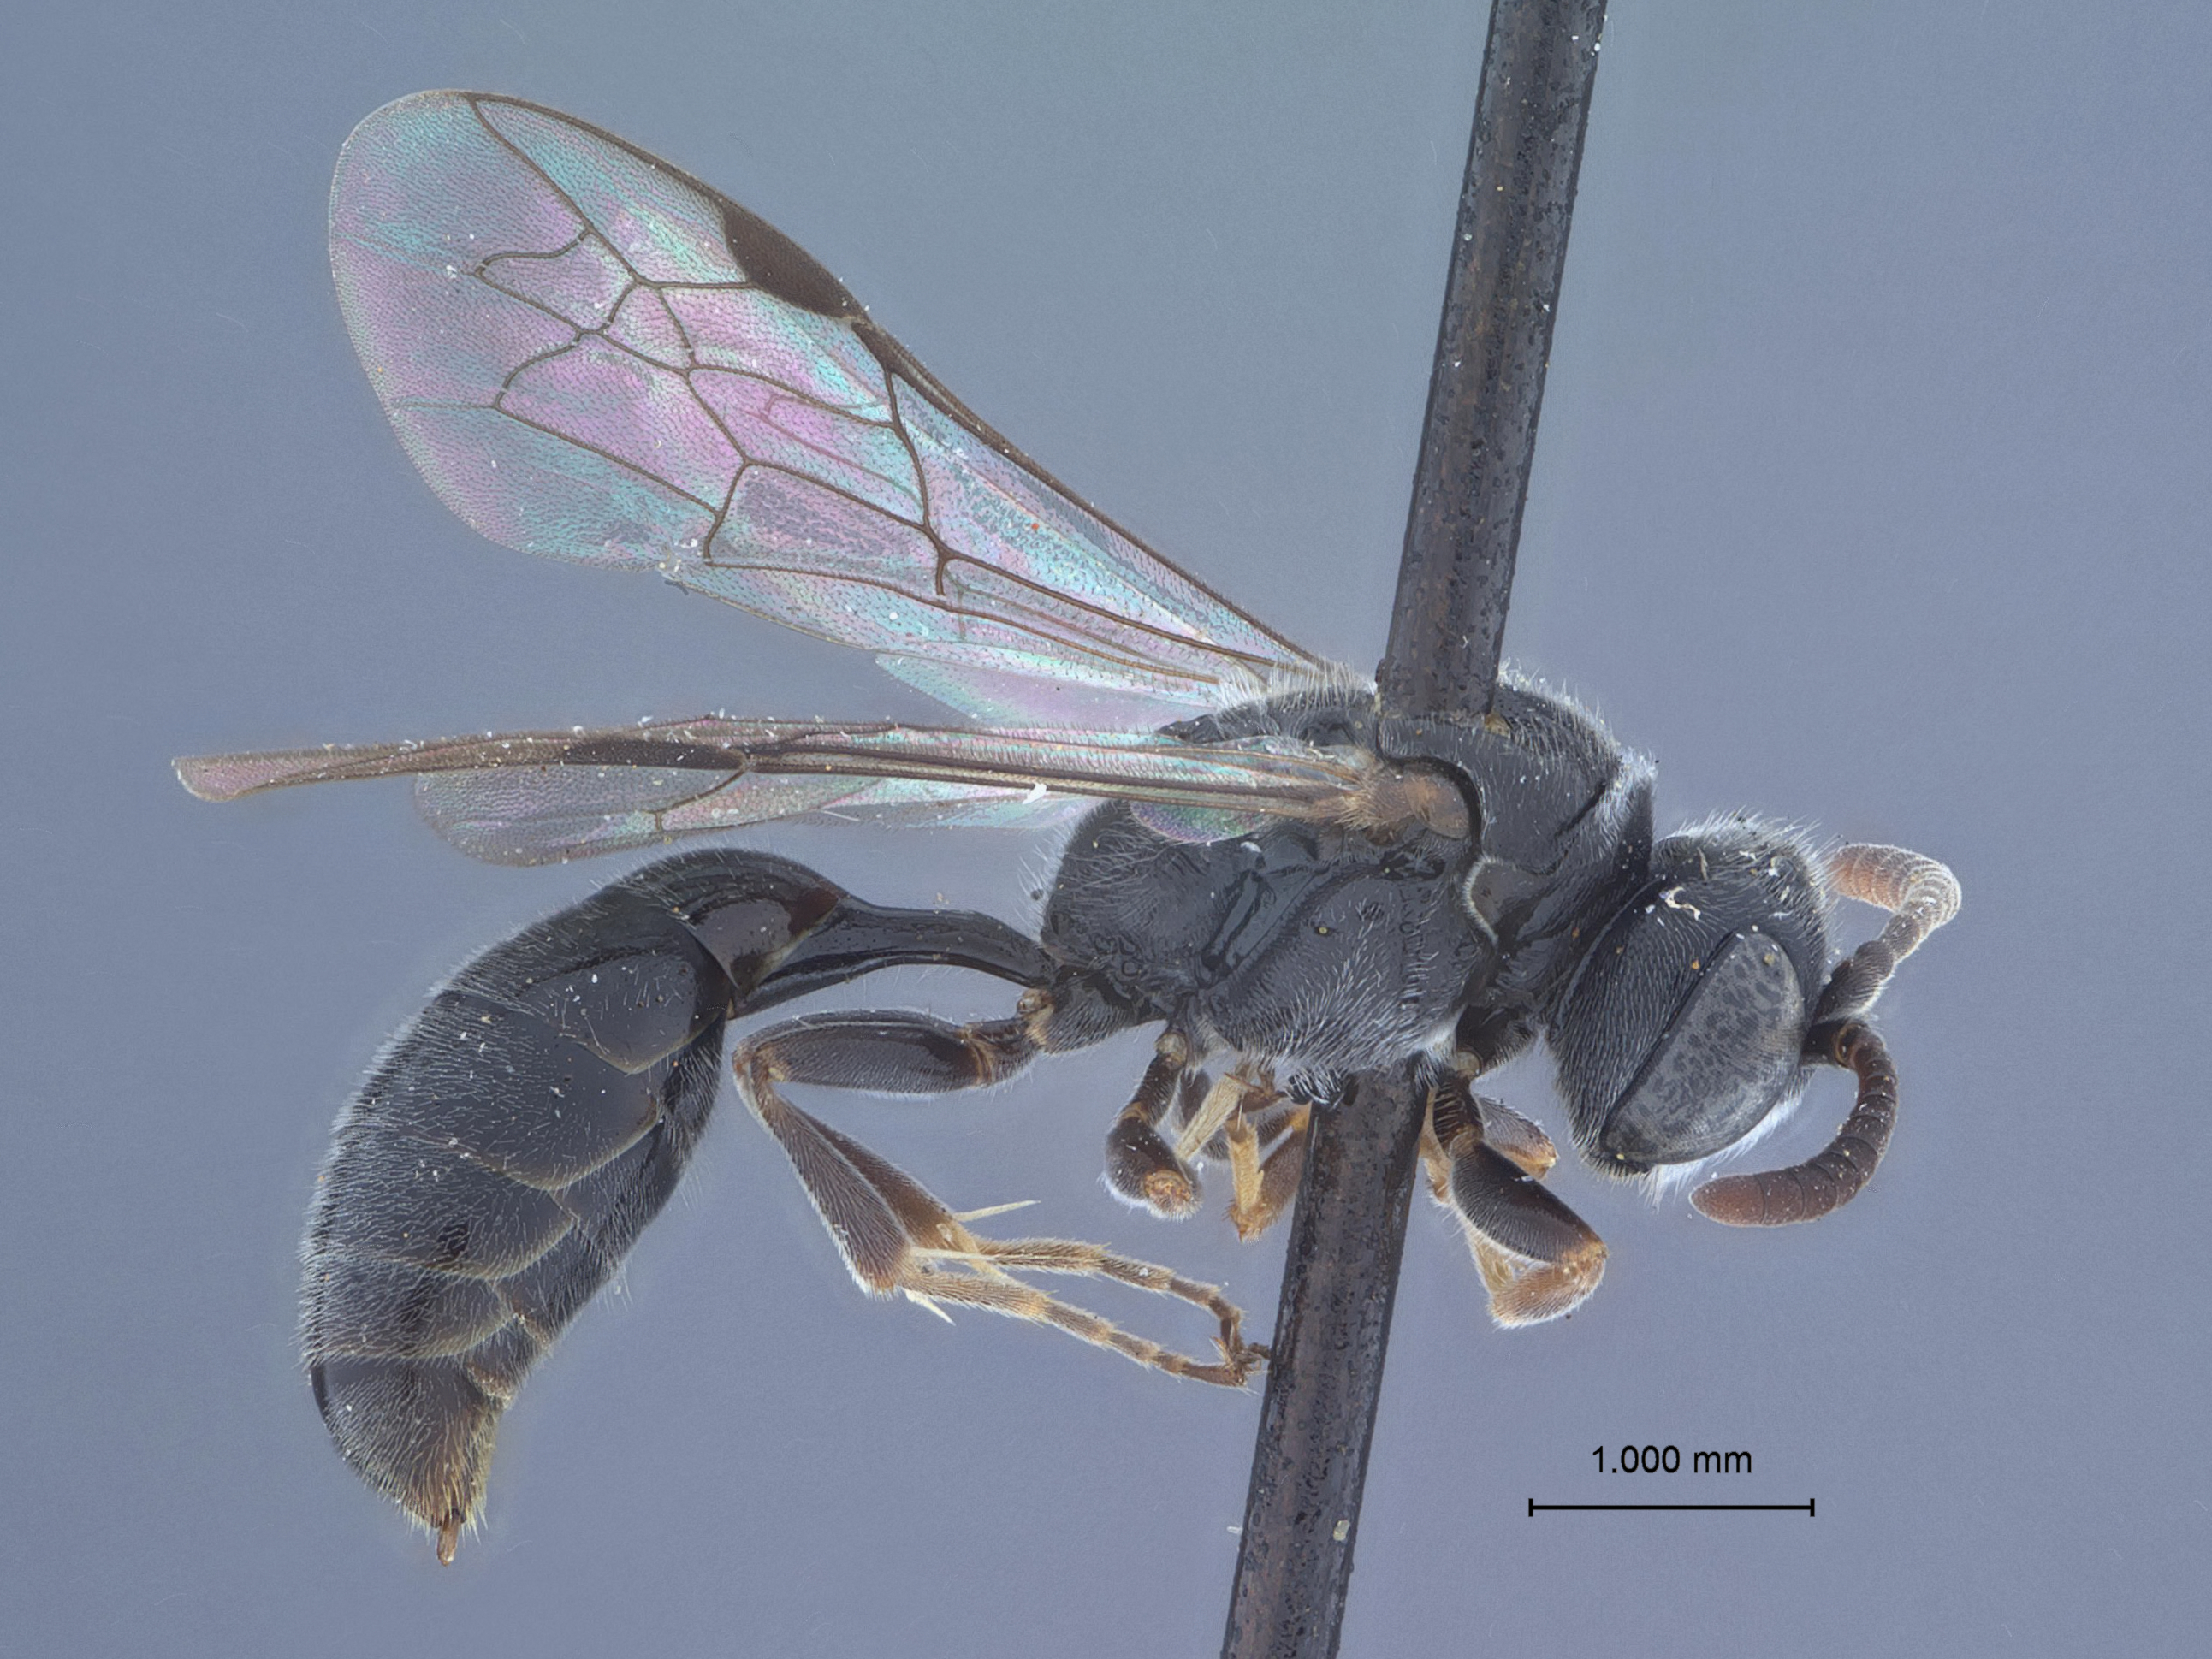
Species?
Diodontus alienus
